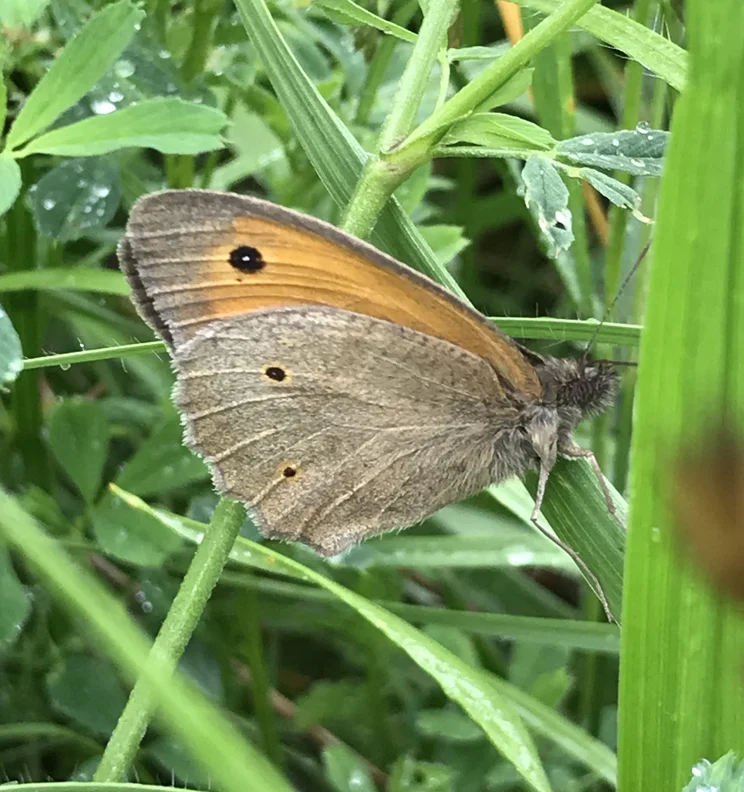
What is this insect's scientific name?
Maniola jurtina
